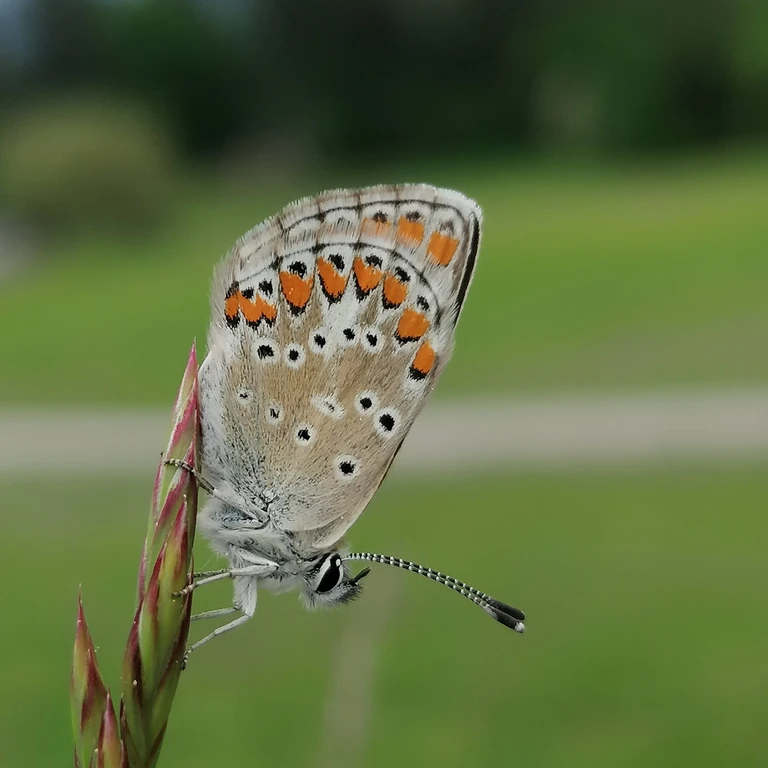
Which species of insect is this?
Aricia agestis/artaxerxes
